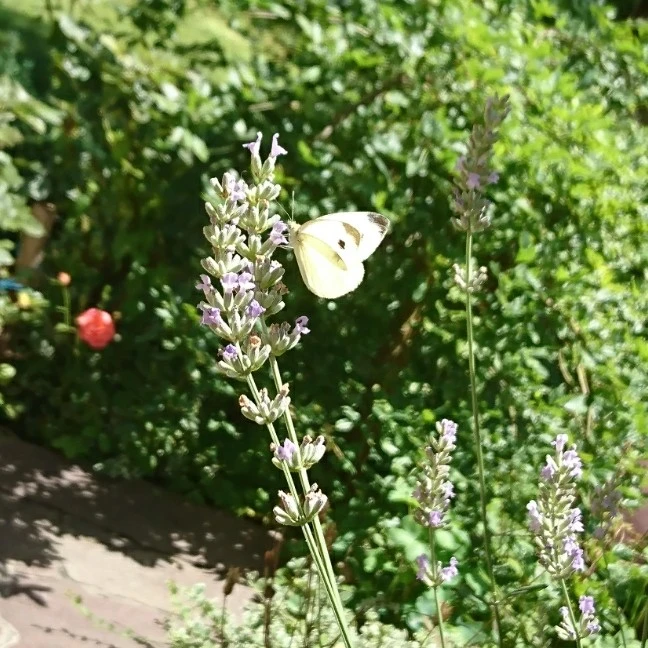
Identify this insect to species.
Pieris rapae
